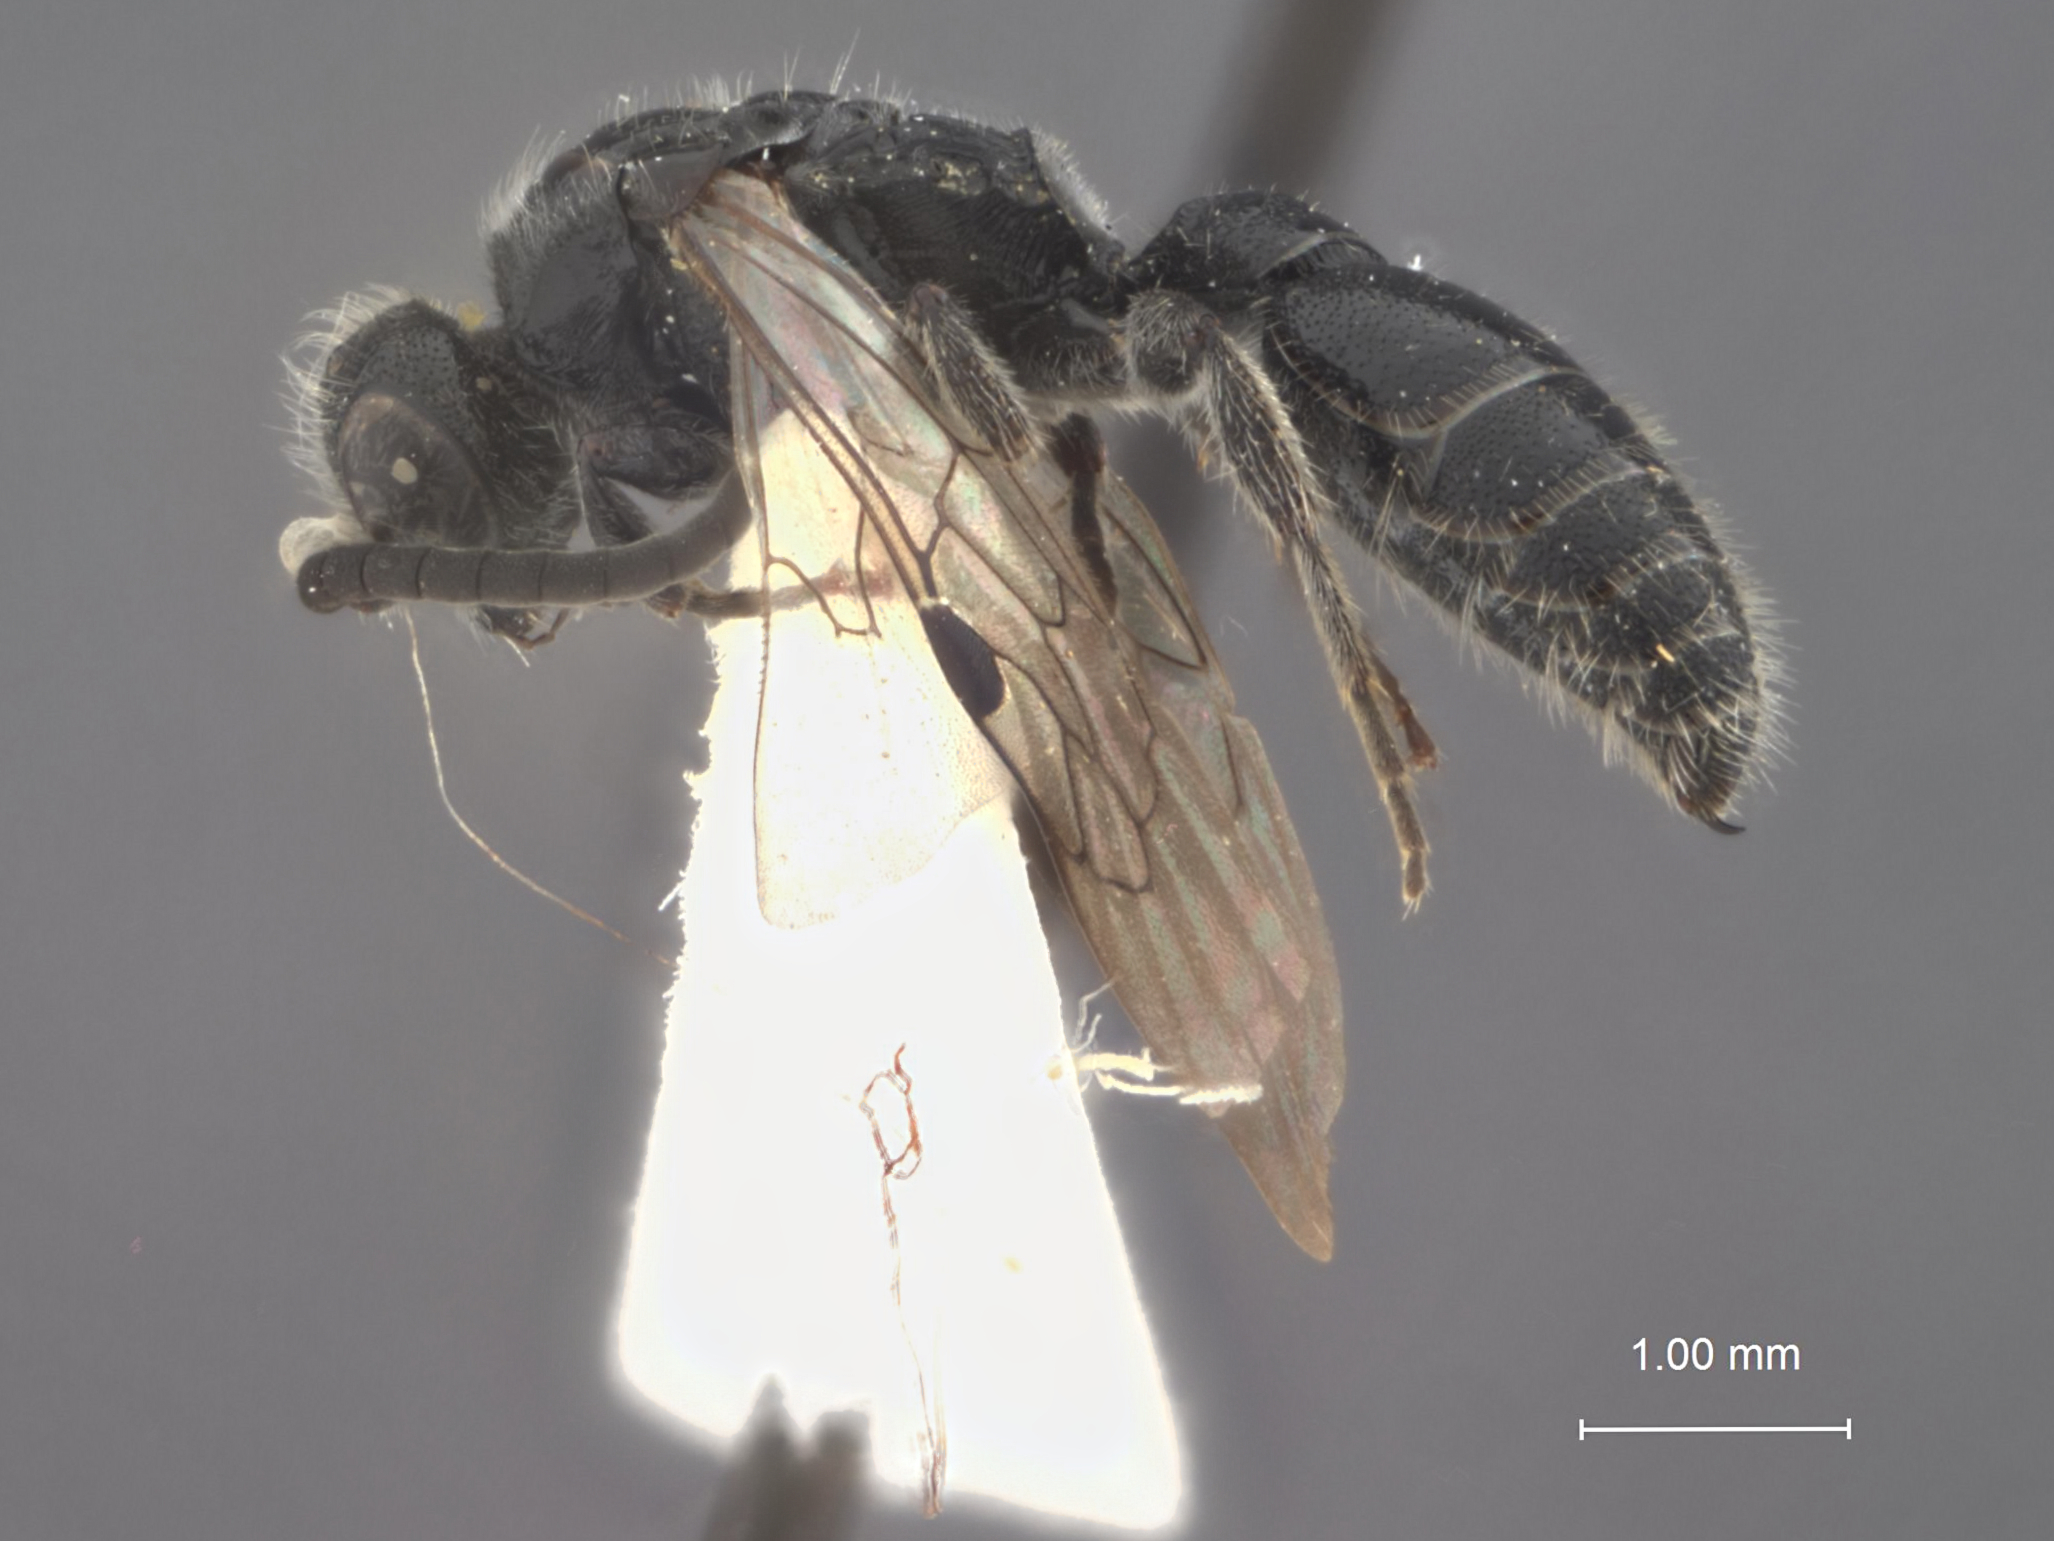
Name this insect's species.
Krombeinia sculleni
